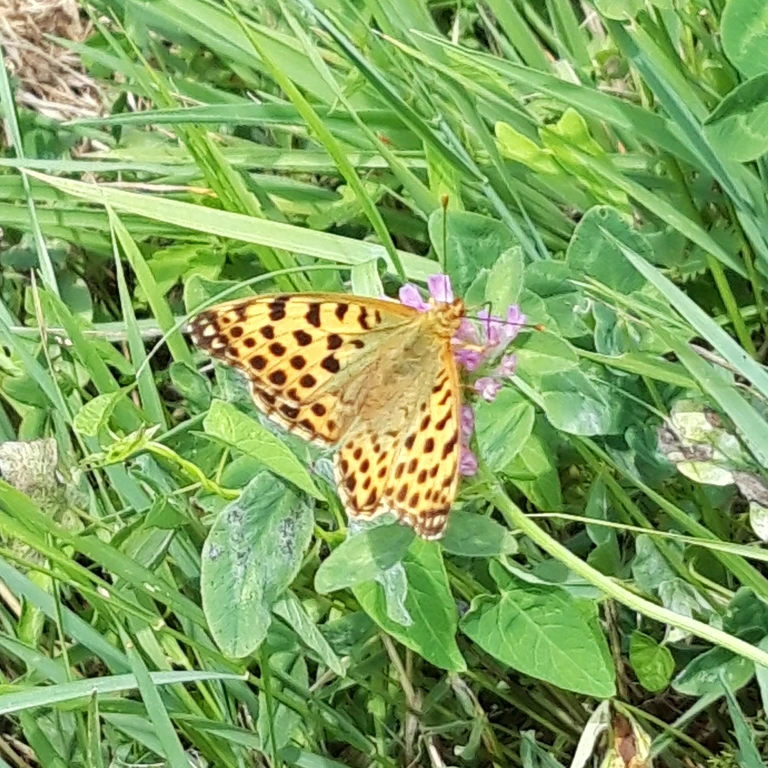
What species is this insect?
Issoria lathonia
